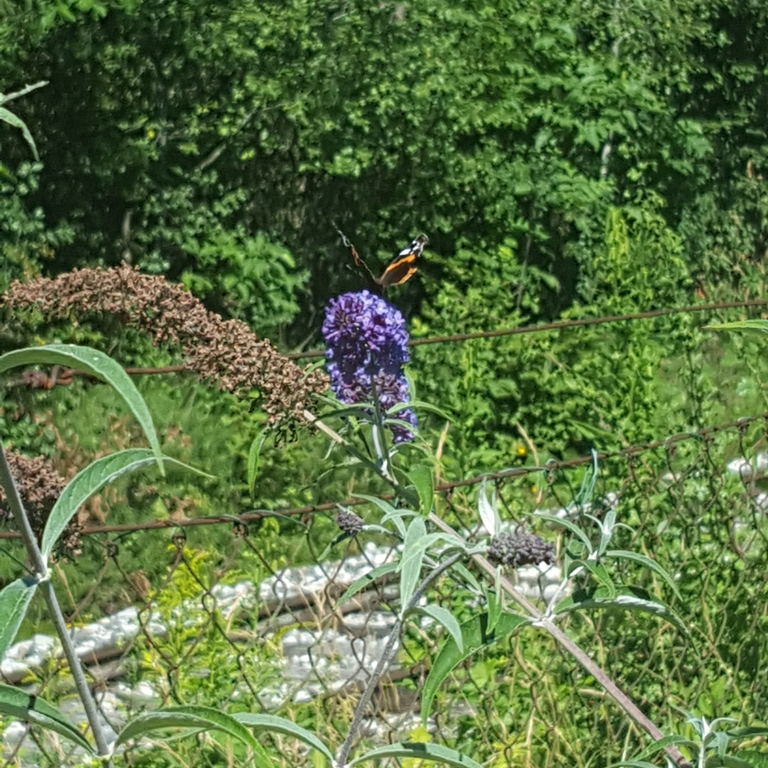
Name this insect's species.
Vanessa atalanta
